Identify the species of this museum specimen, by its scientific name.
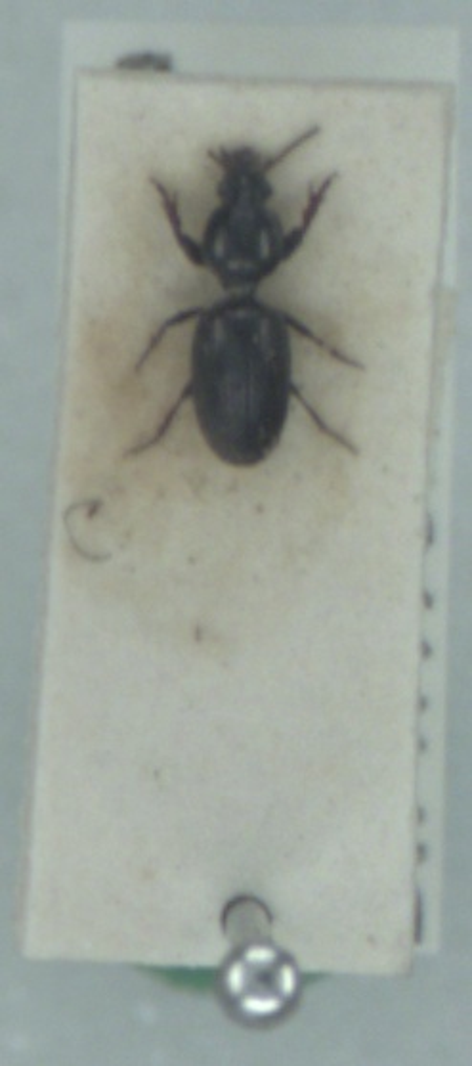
Dyschirius thoracicus
